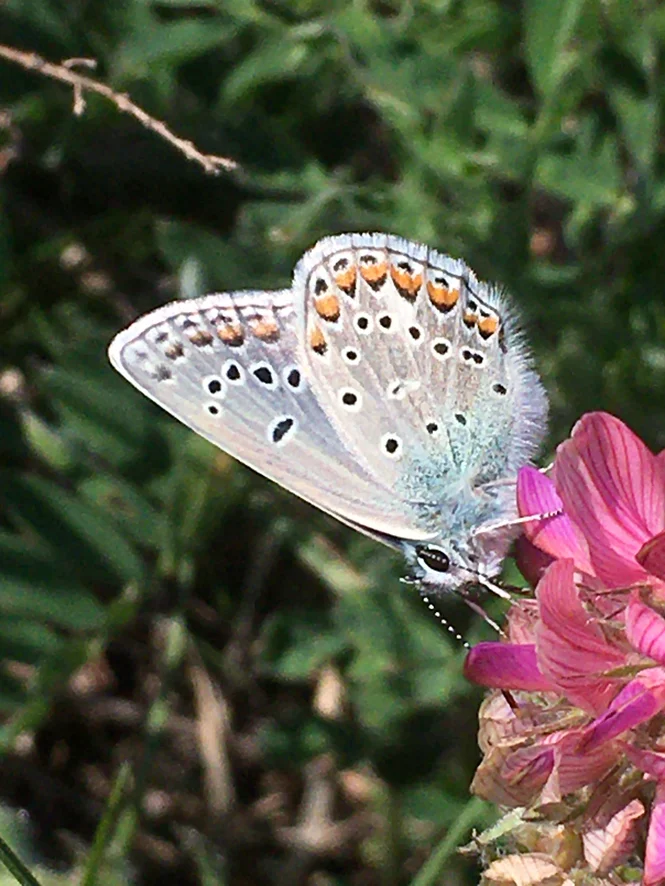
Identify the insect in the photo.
Polyommatus thersites
